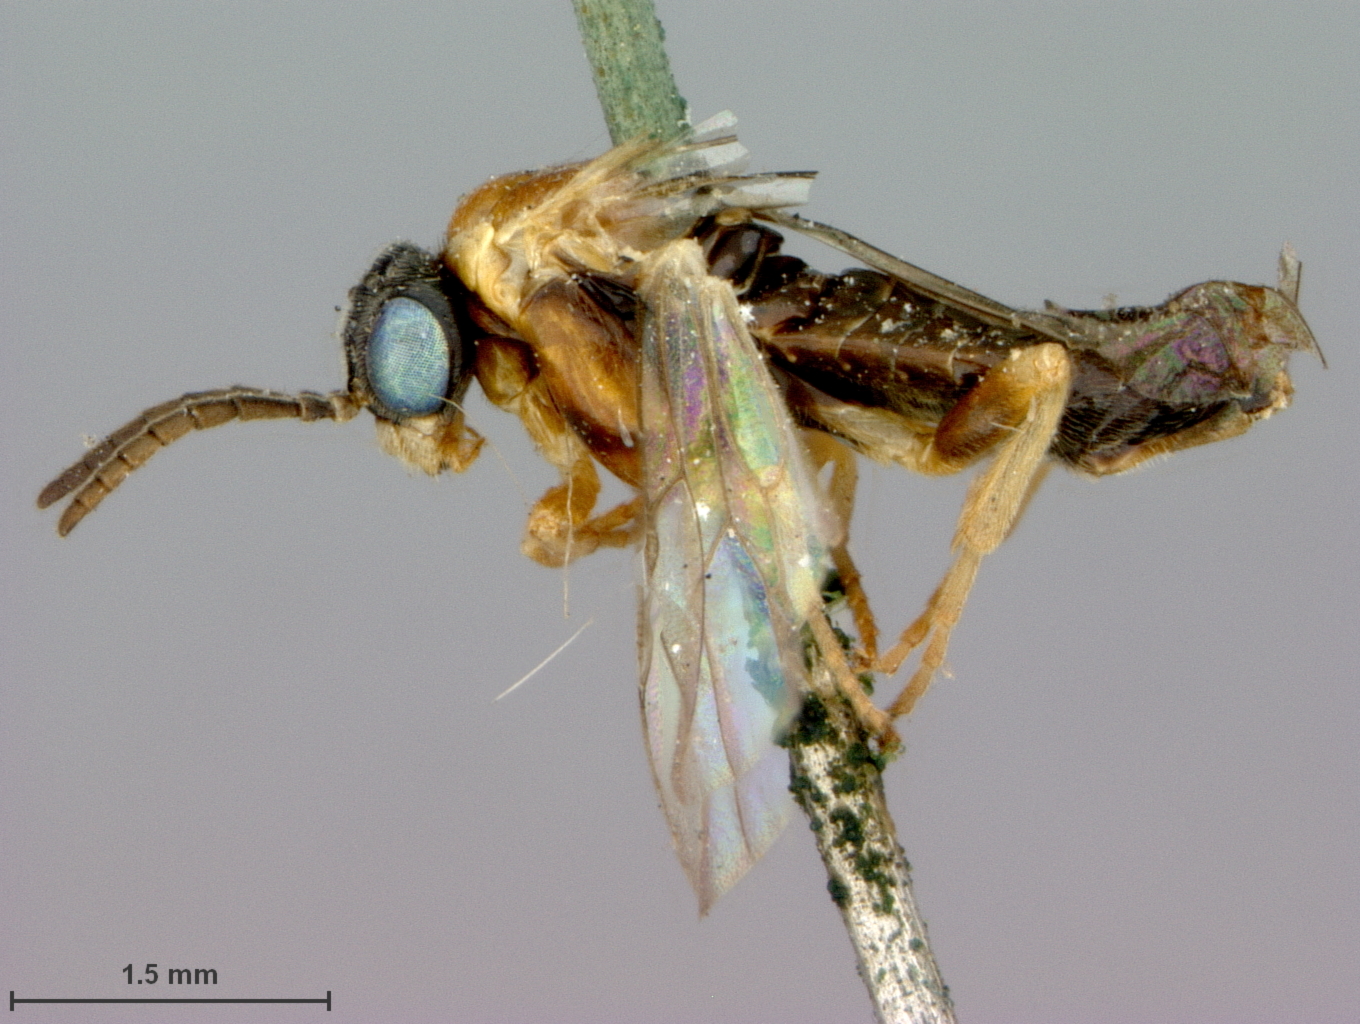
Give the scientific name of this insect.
Scolioneura canadensis
